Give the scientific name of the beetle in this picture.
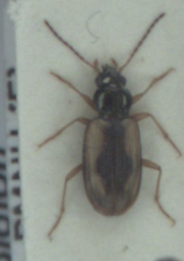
Bembidion maritimum
